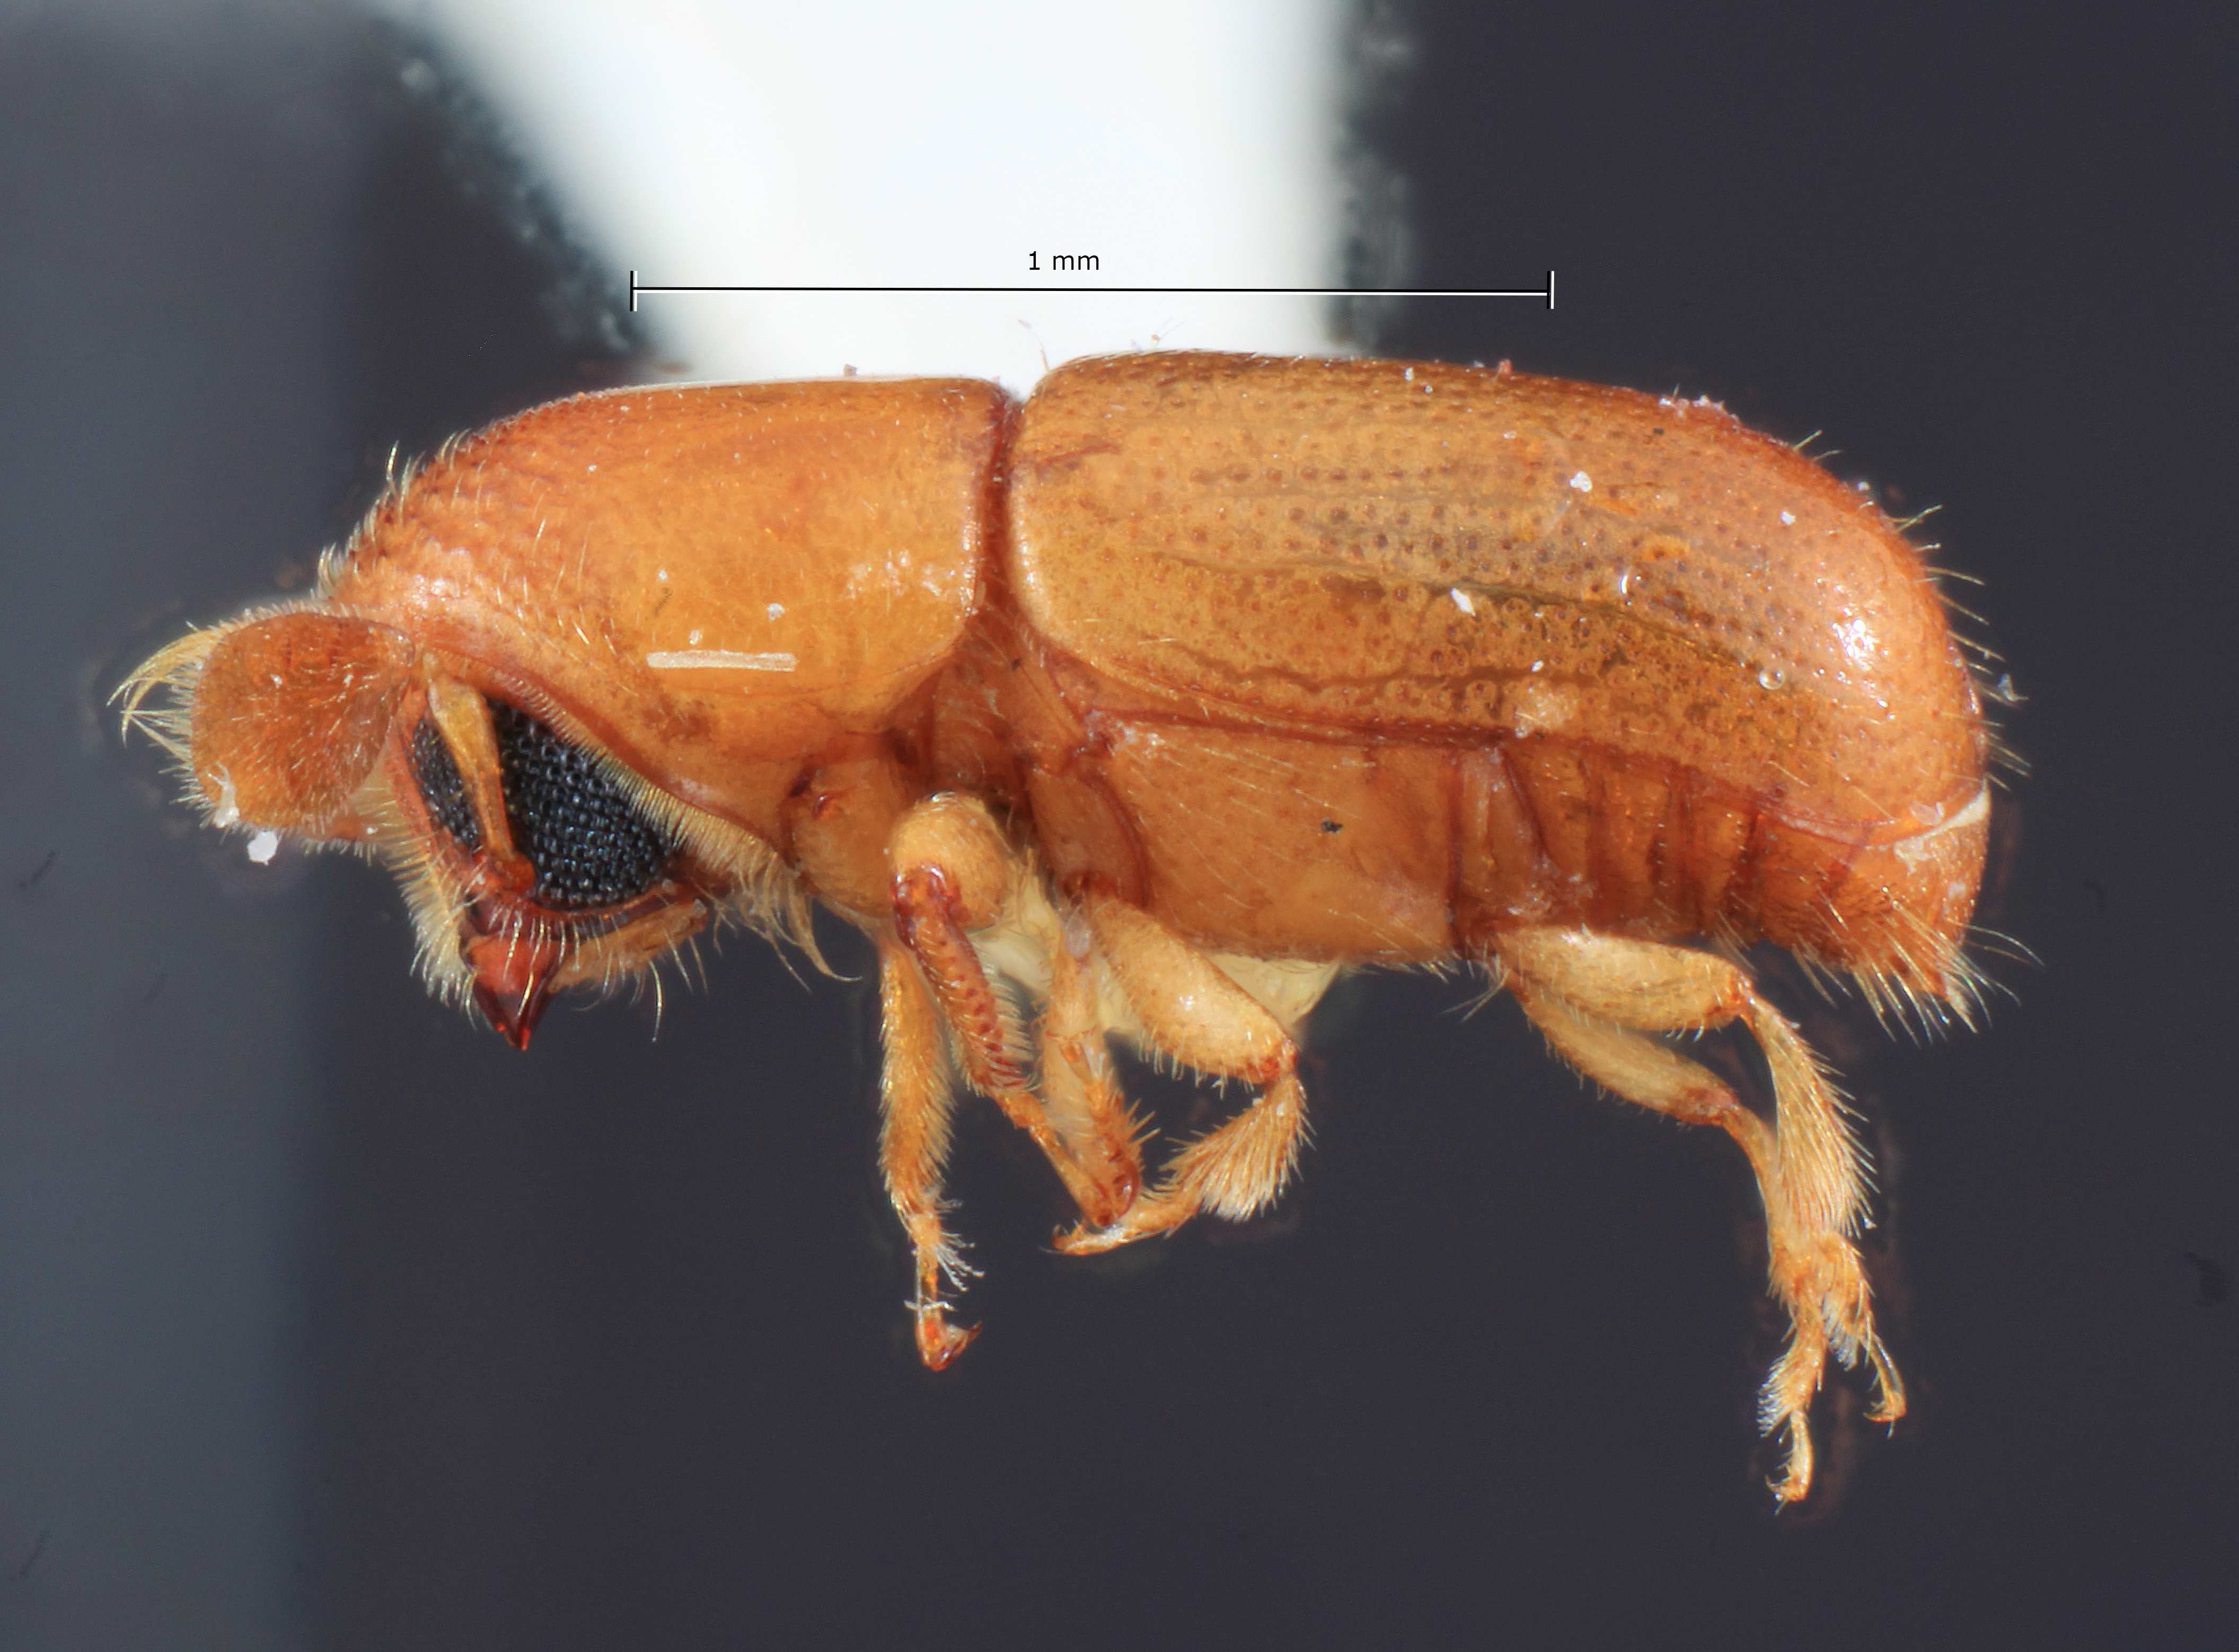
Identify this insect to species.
Corthylocurus mexicanus
